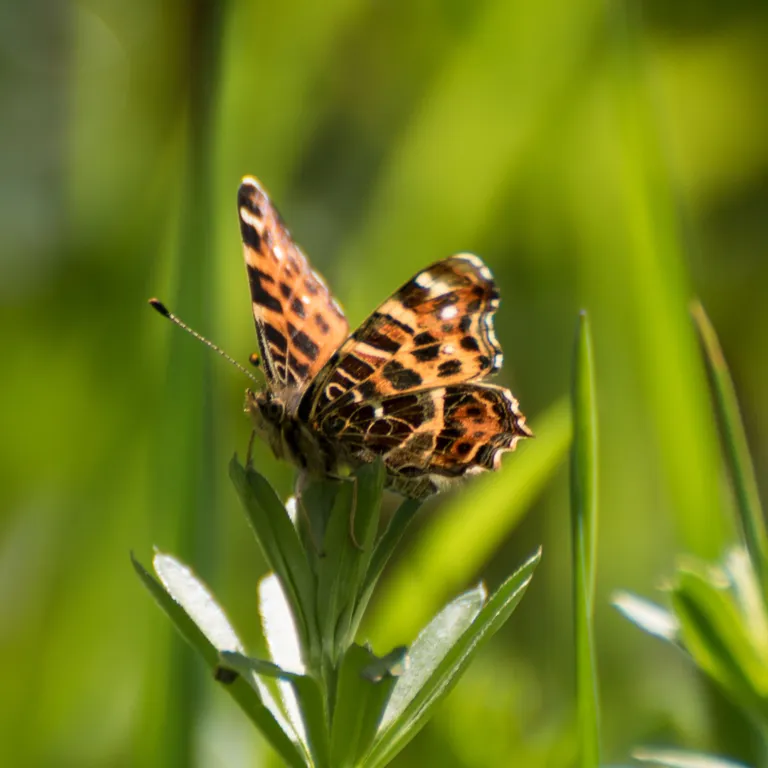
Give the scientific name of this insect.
Araschnia levana
